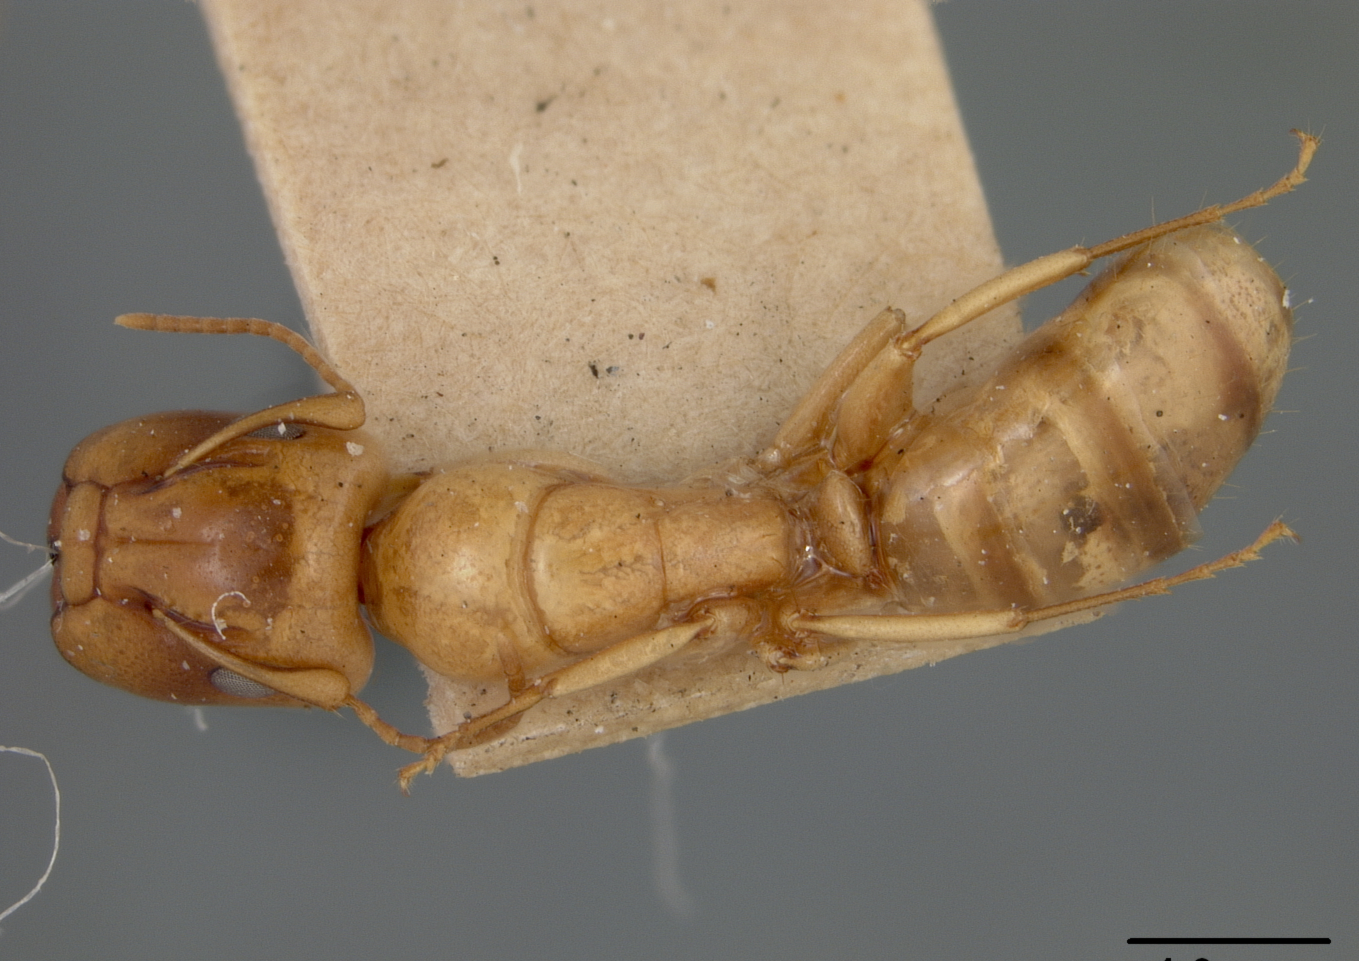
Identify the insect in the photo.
Camponotus claviscapus
